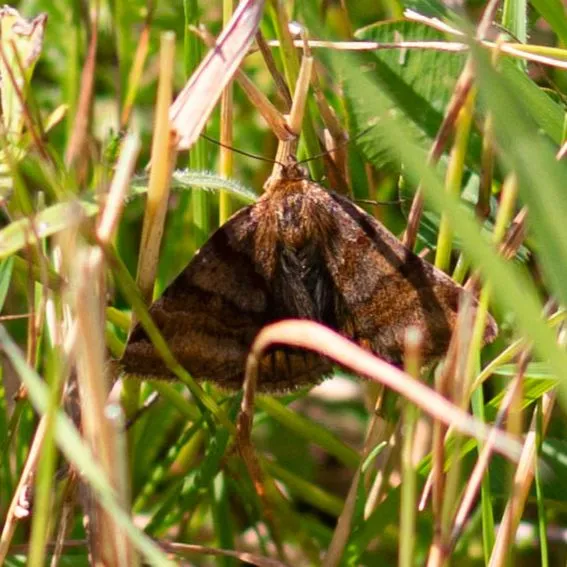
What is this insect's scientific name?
Euclidia glyphica
